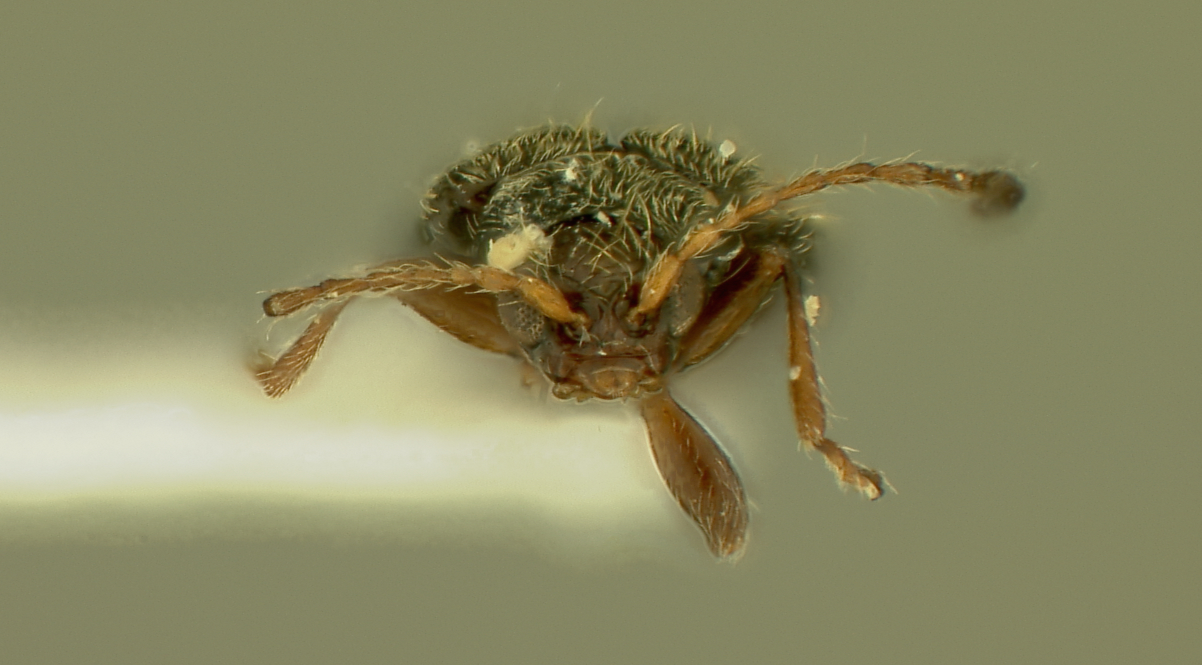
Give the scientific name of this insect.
Orthaltica bakeri
